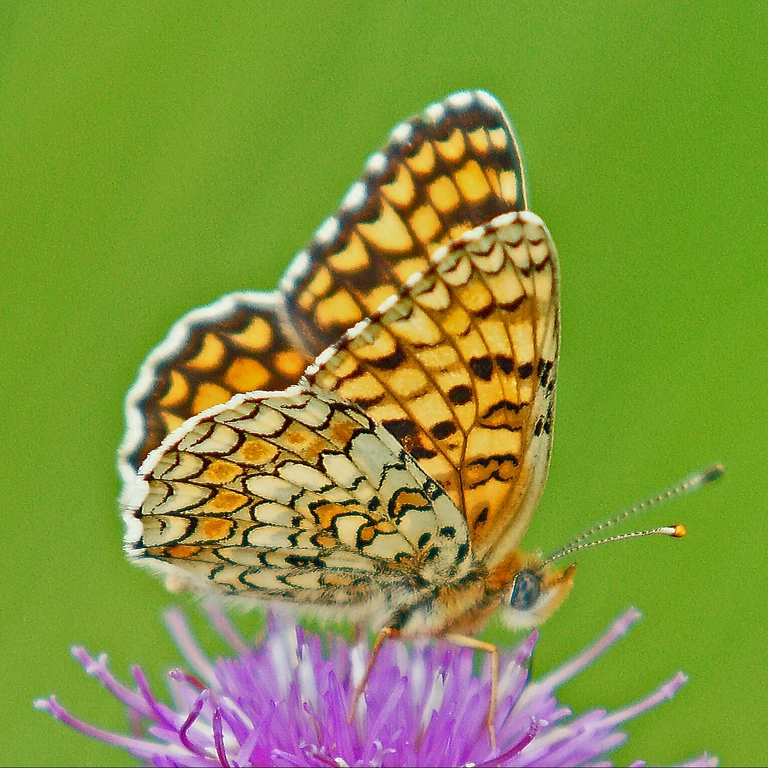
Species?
Melitaea phoebe
